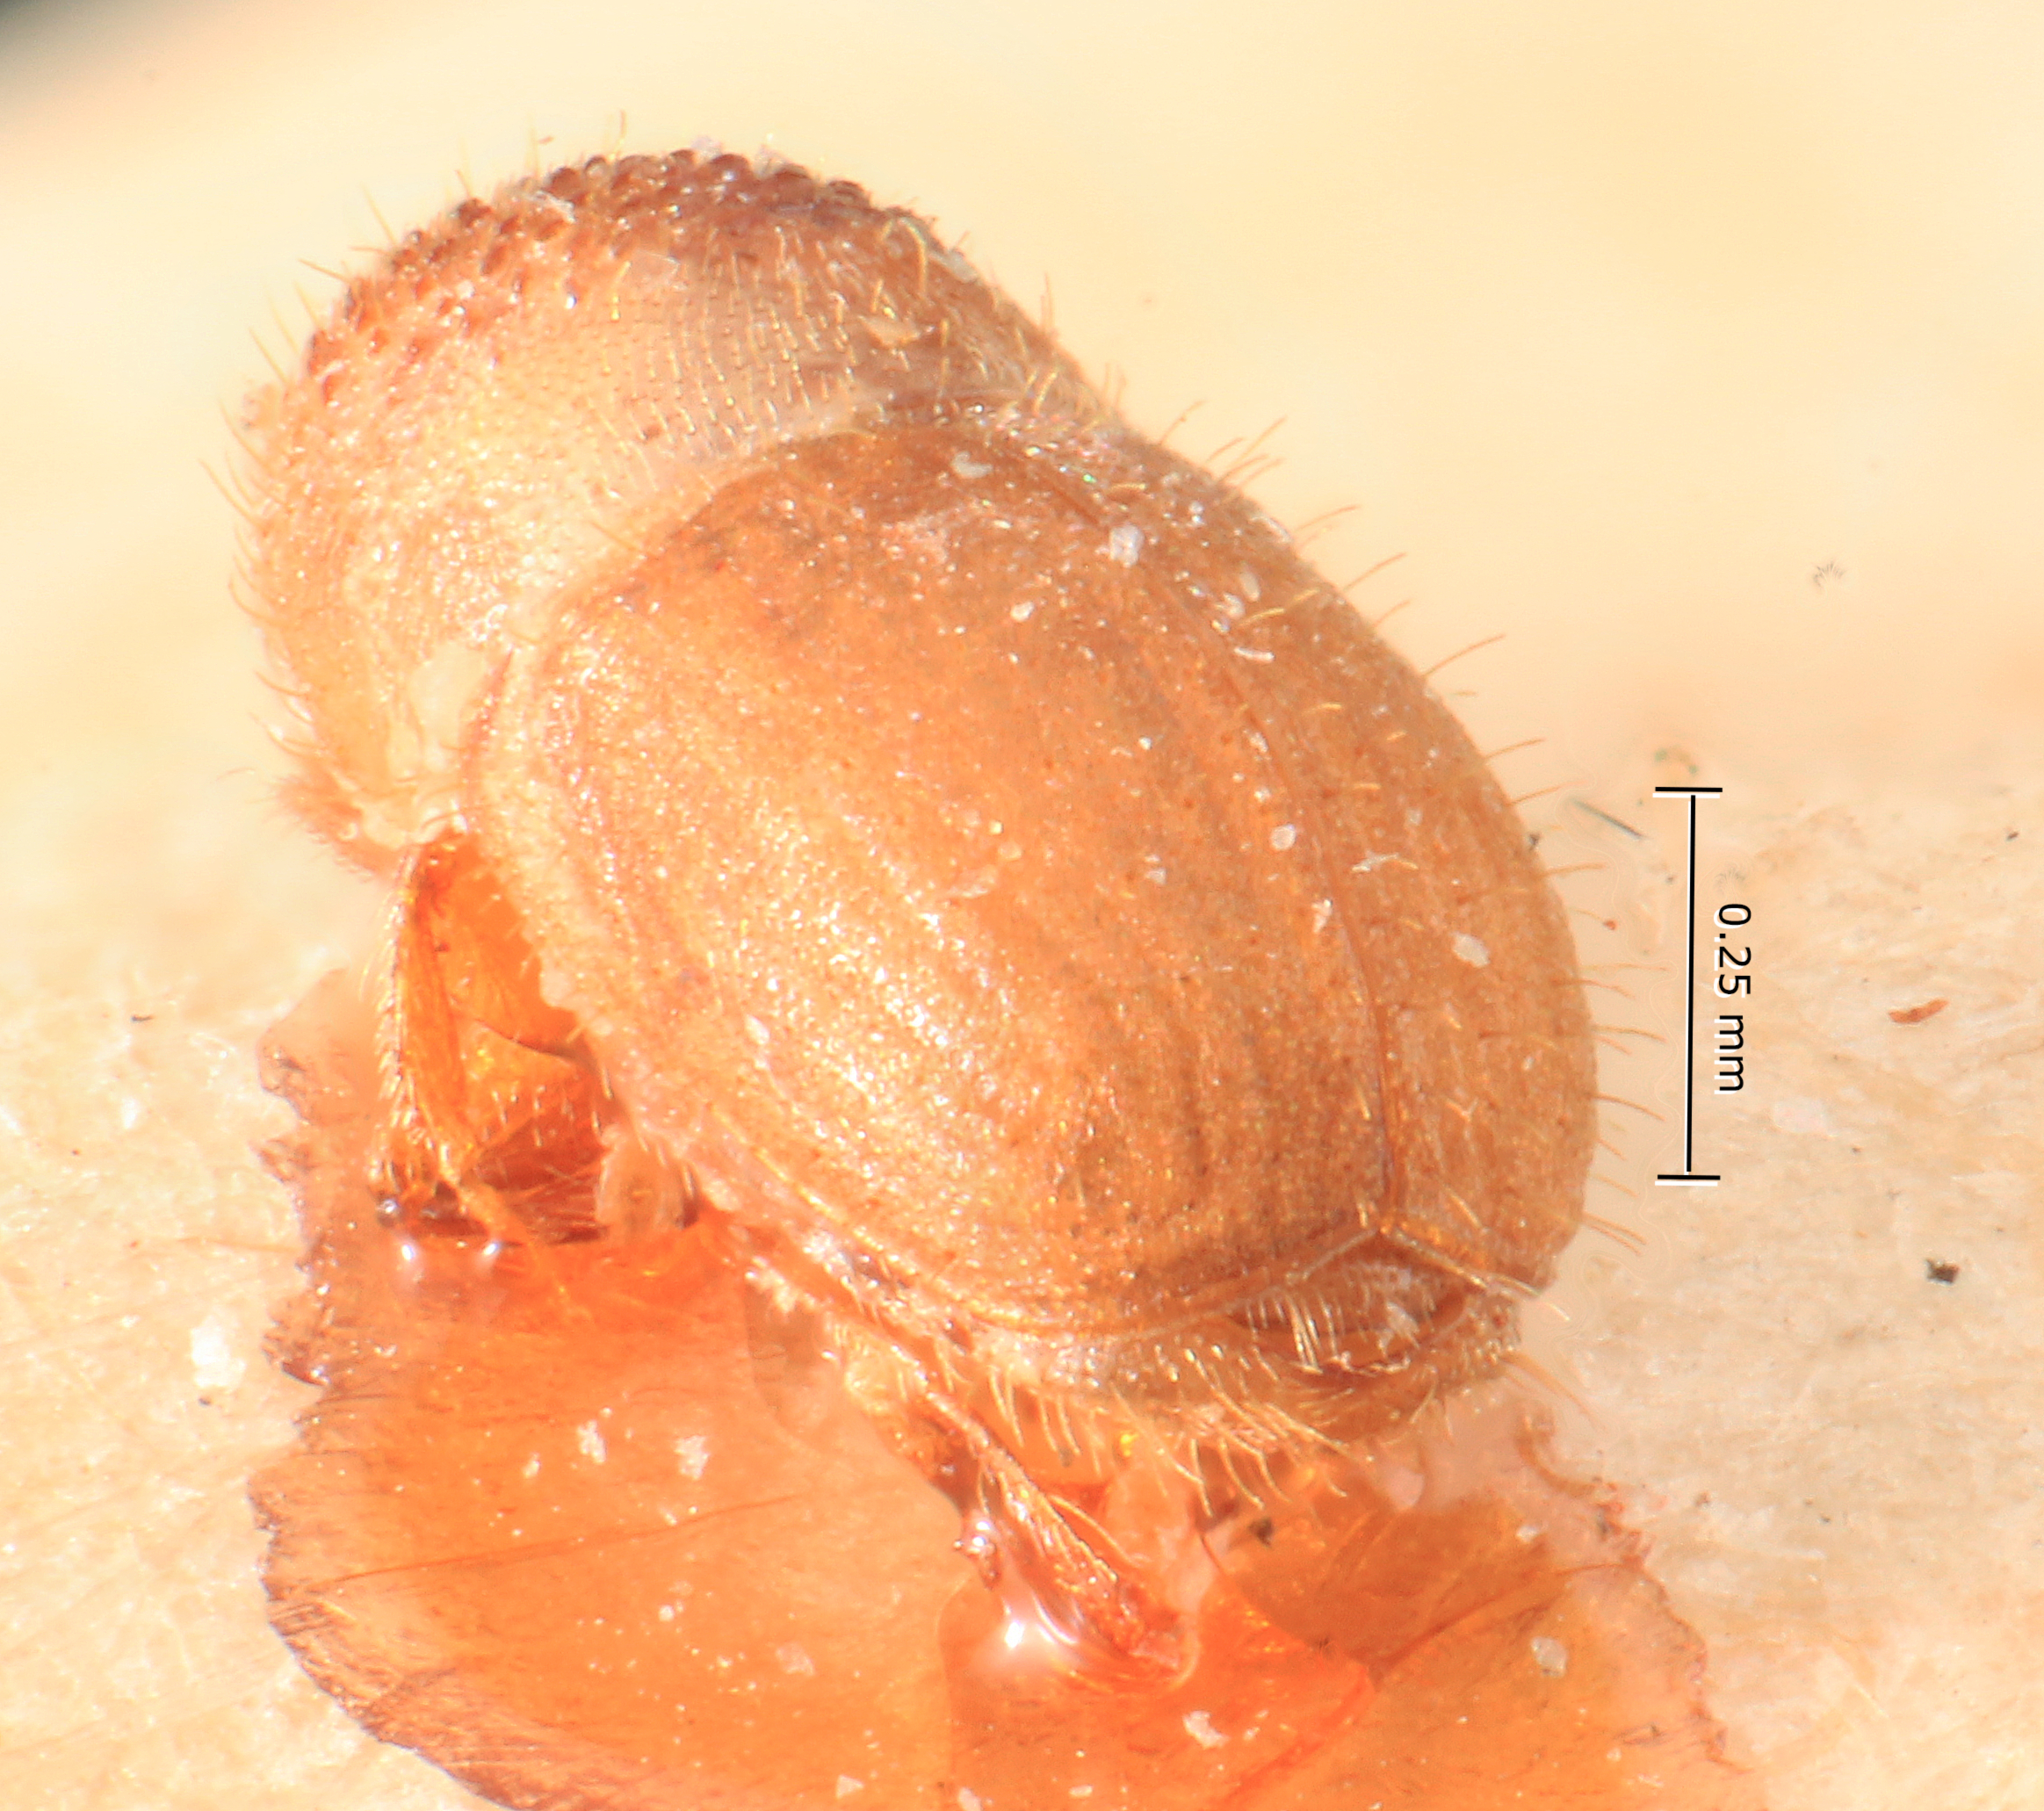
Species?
Hypocryphalus mindoroensis
